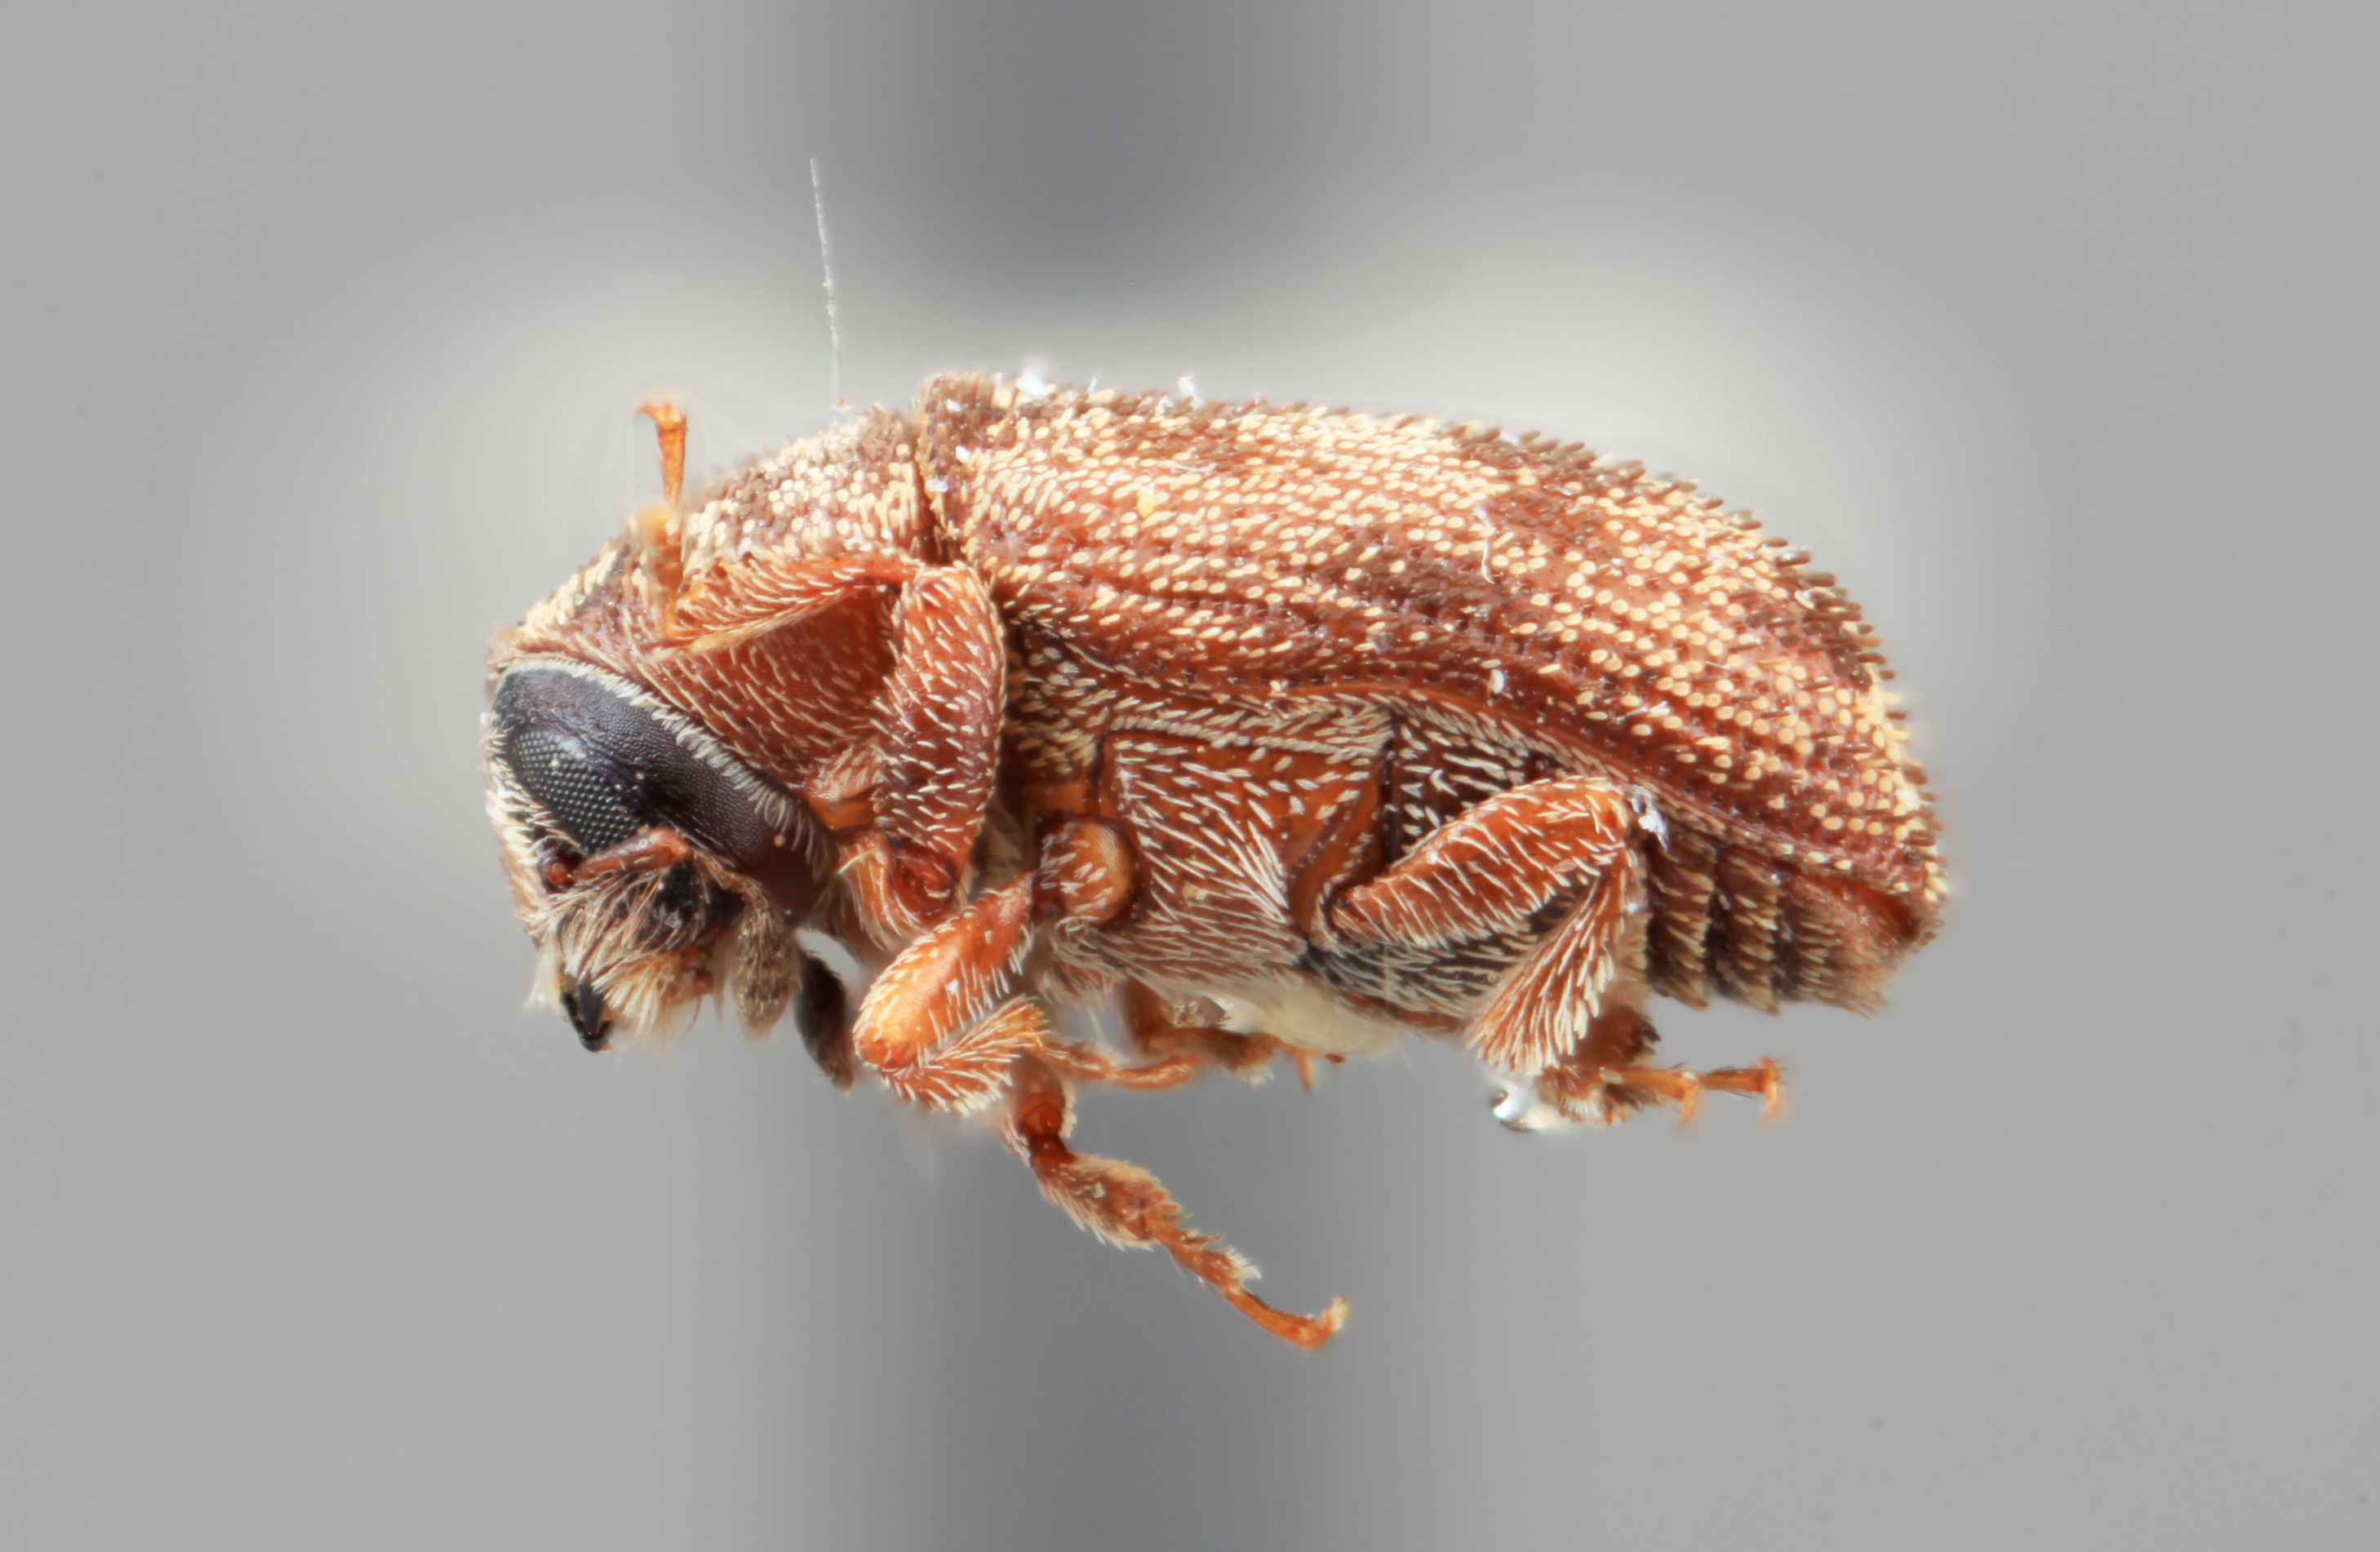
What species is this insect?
Xylechinus declivis
